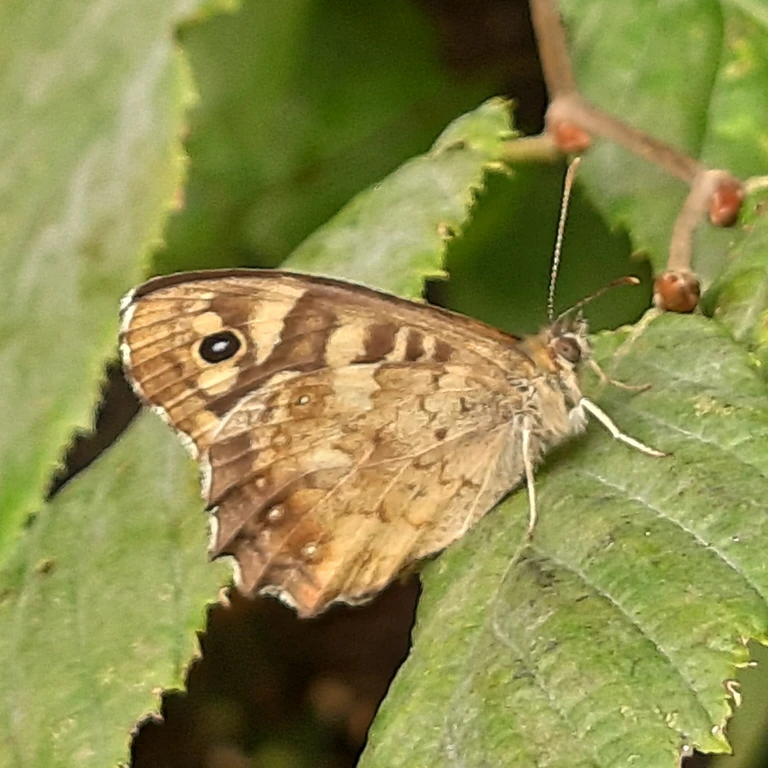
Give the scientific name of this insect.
Pararge aegeria
